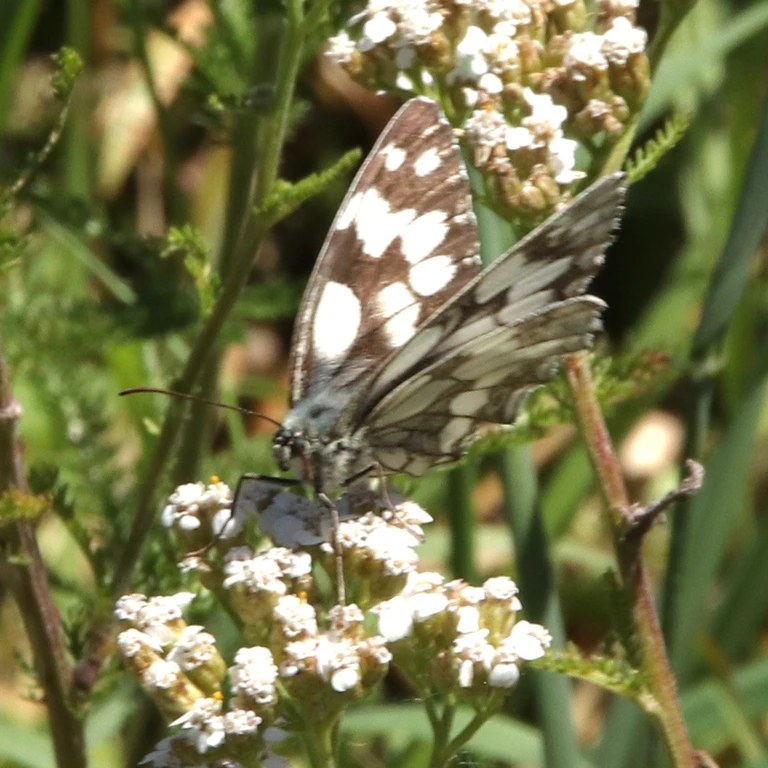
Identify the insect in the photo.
Melanargia galathea
